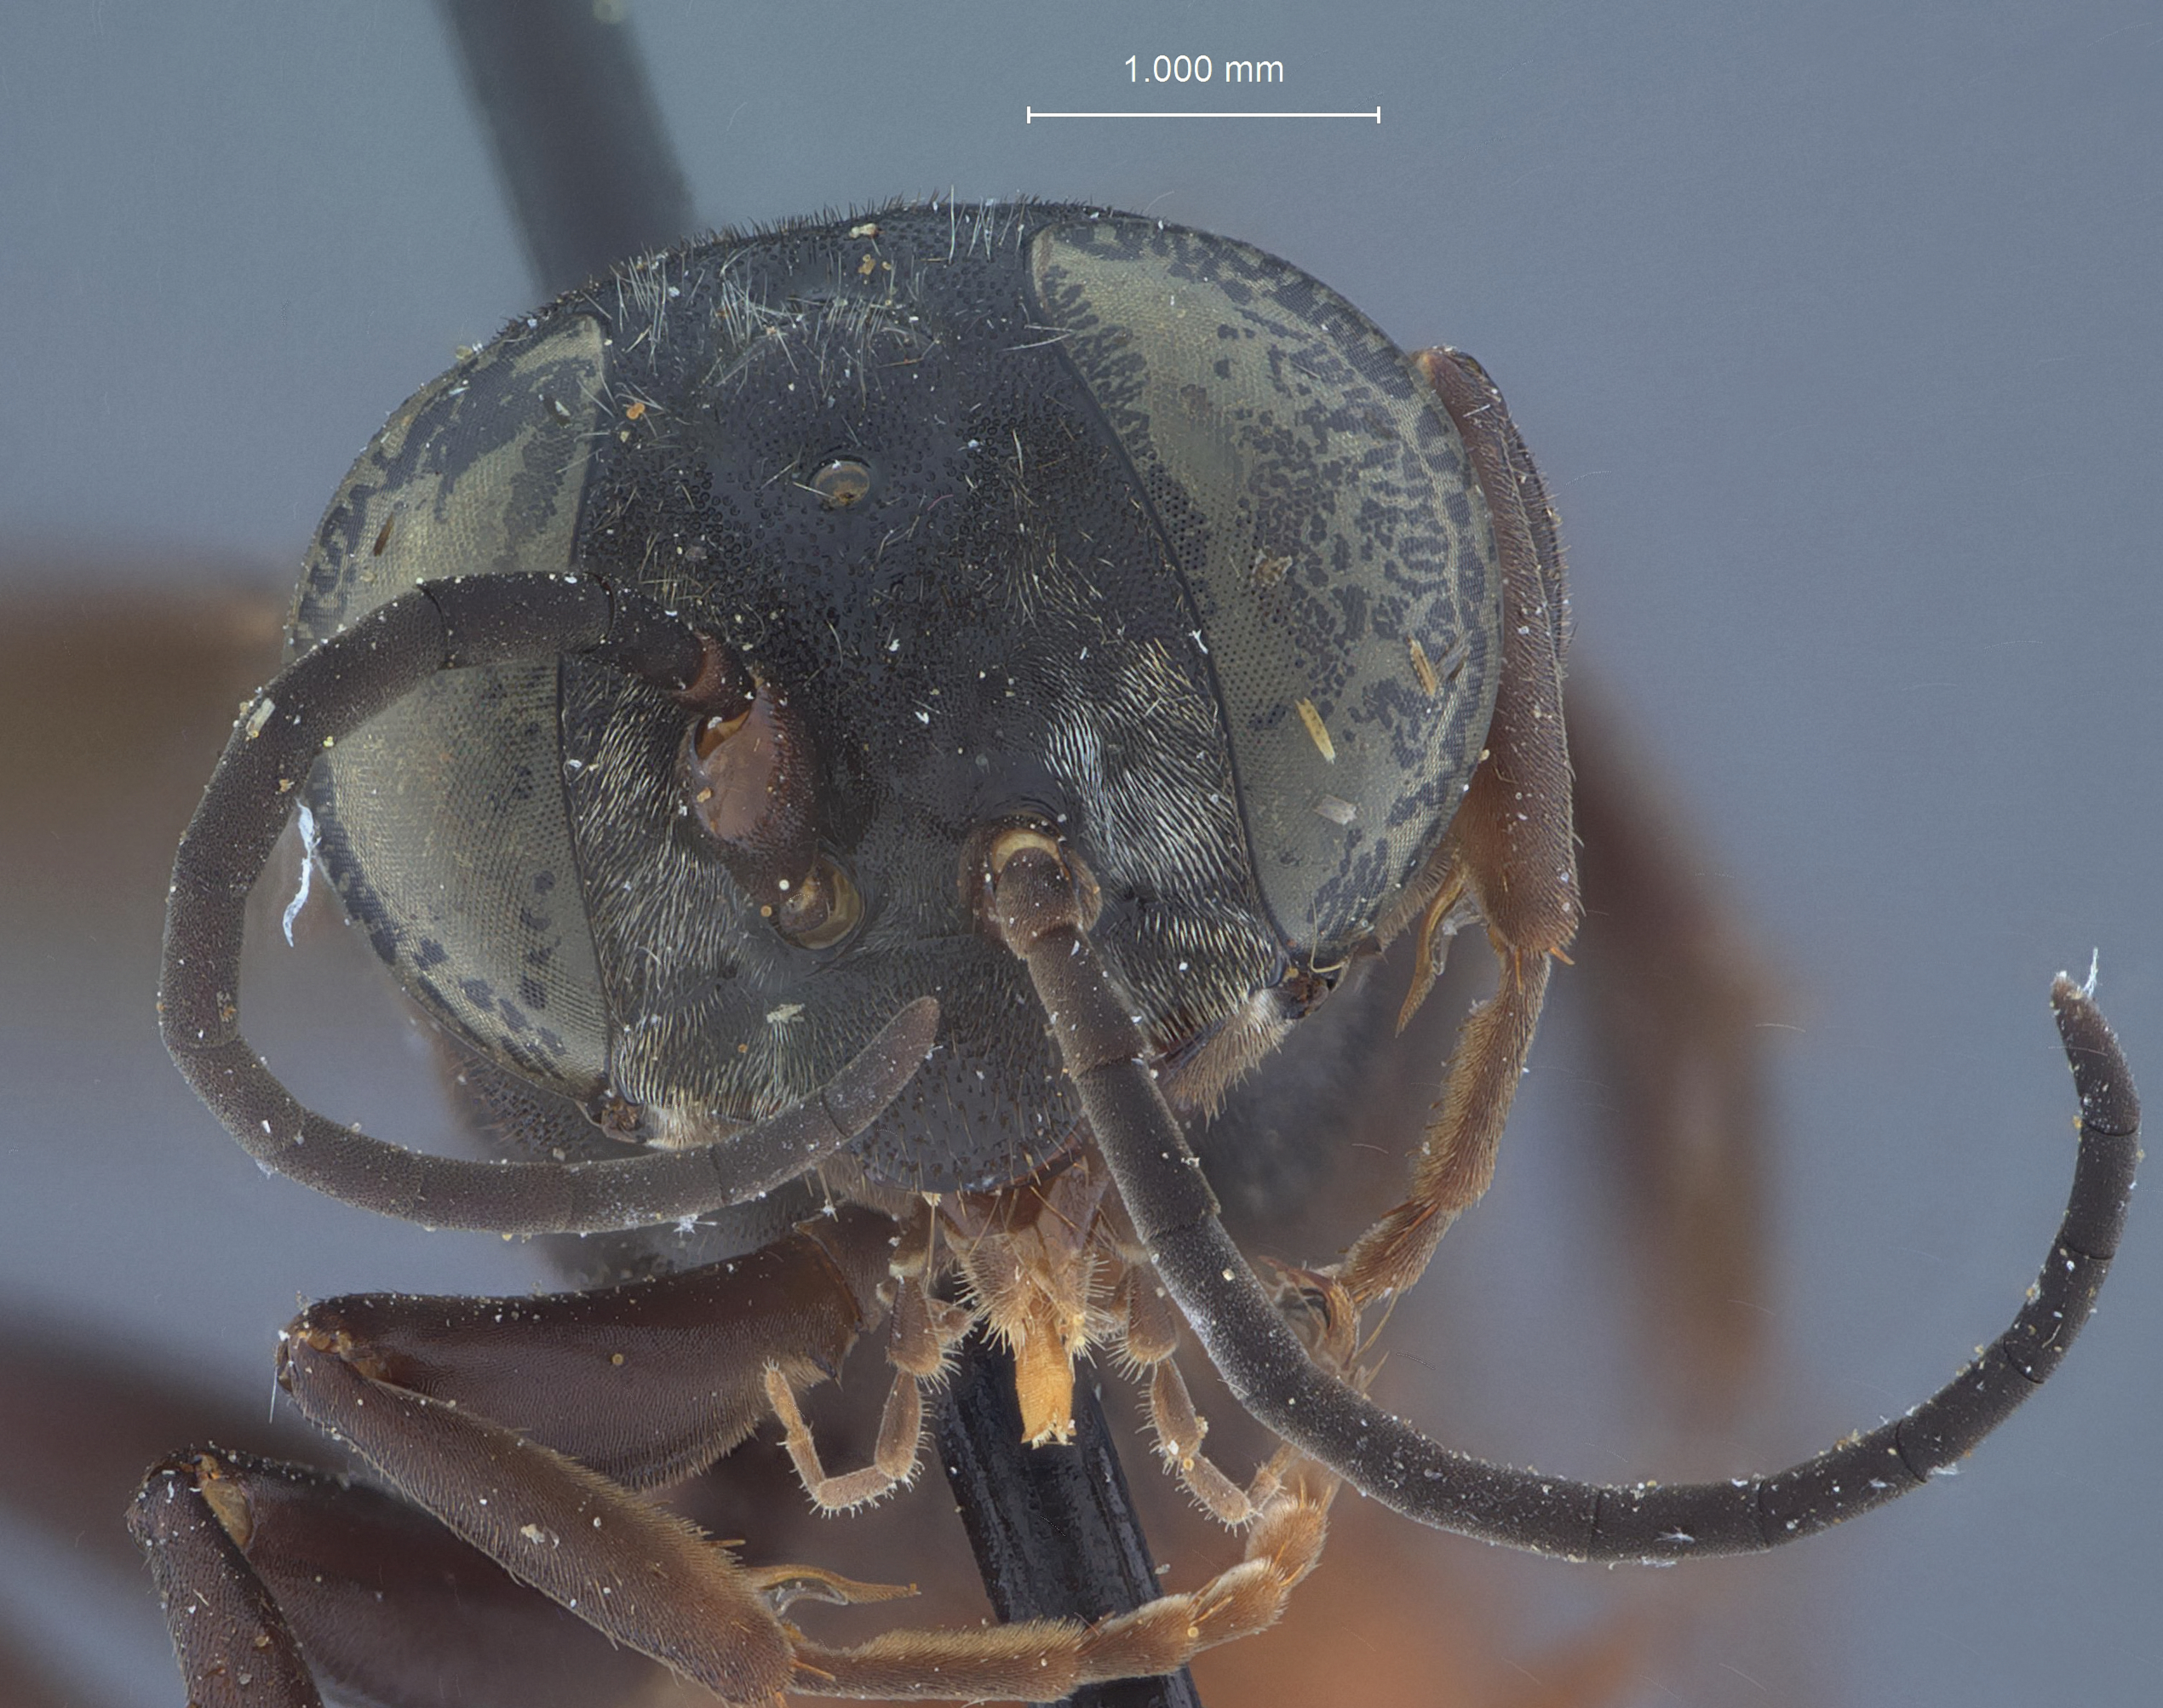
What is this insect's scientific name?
Larropsis texensis
